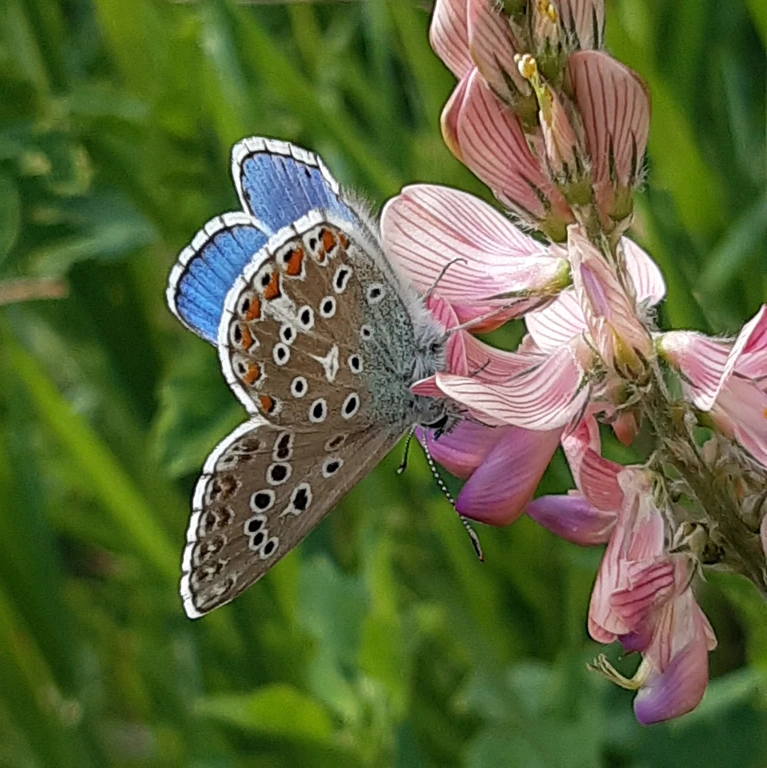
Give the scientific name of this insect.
Lysandra bellargus
